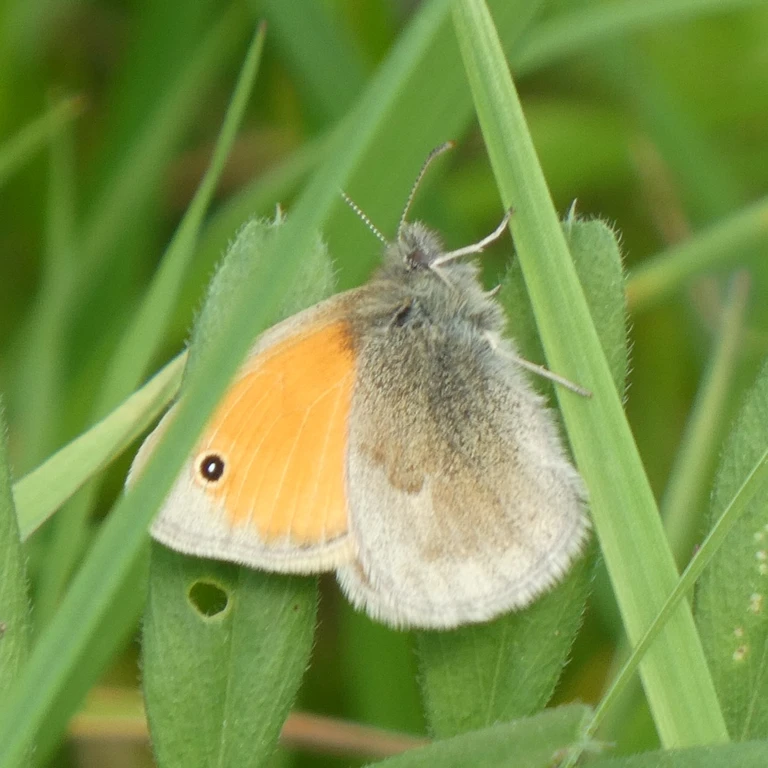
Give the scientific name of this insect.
Coenonympha pamphilus
